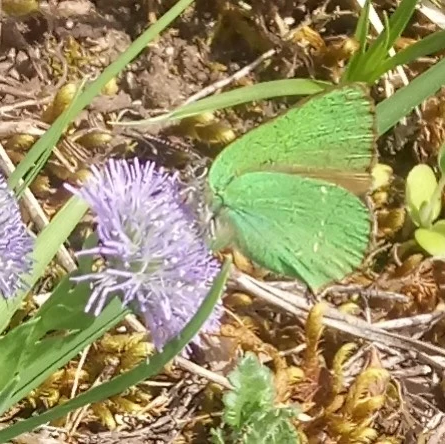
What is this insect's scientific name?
Callophrys rubi
